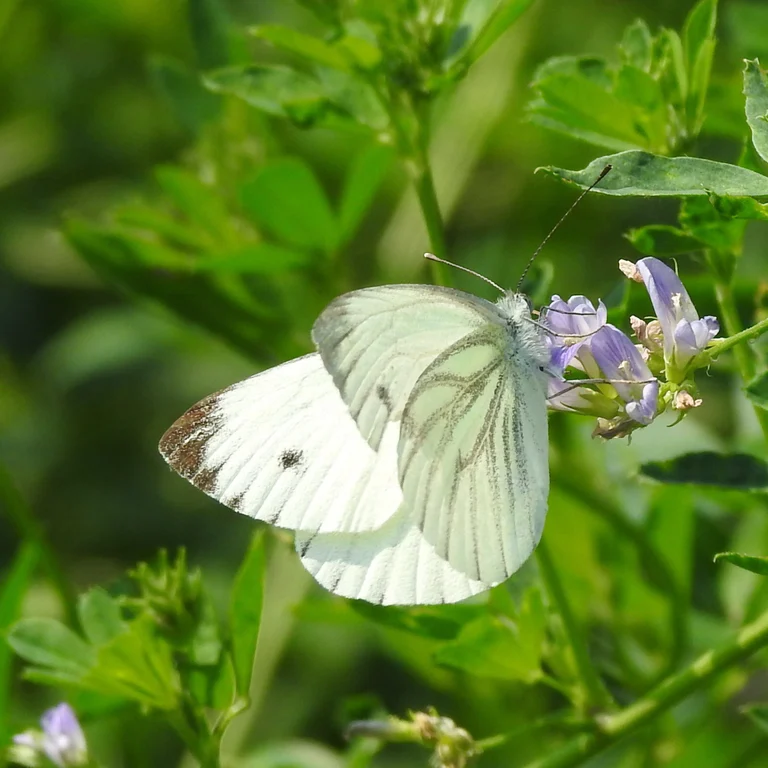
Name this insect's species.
Pieris napi
